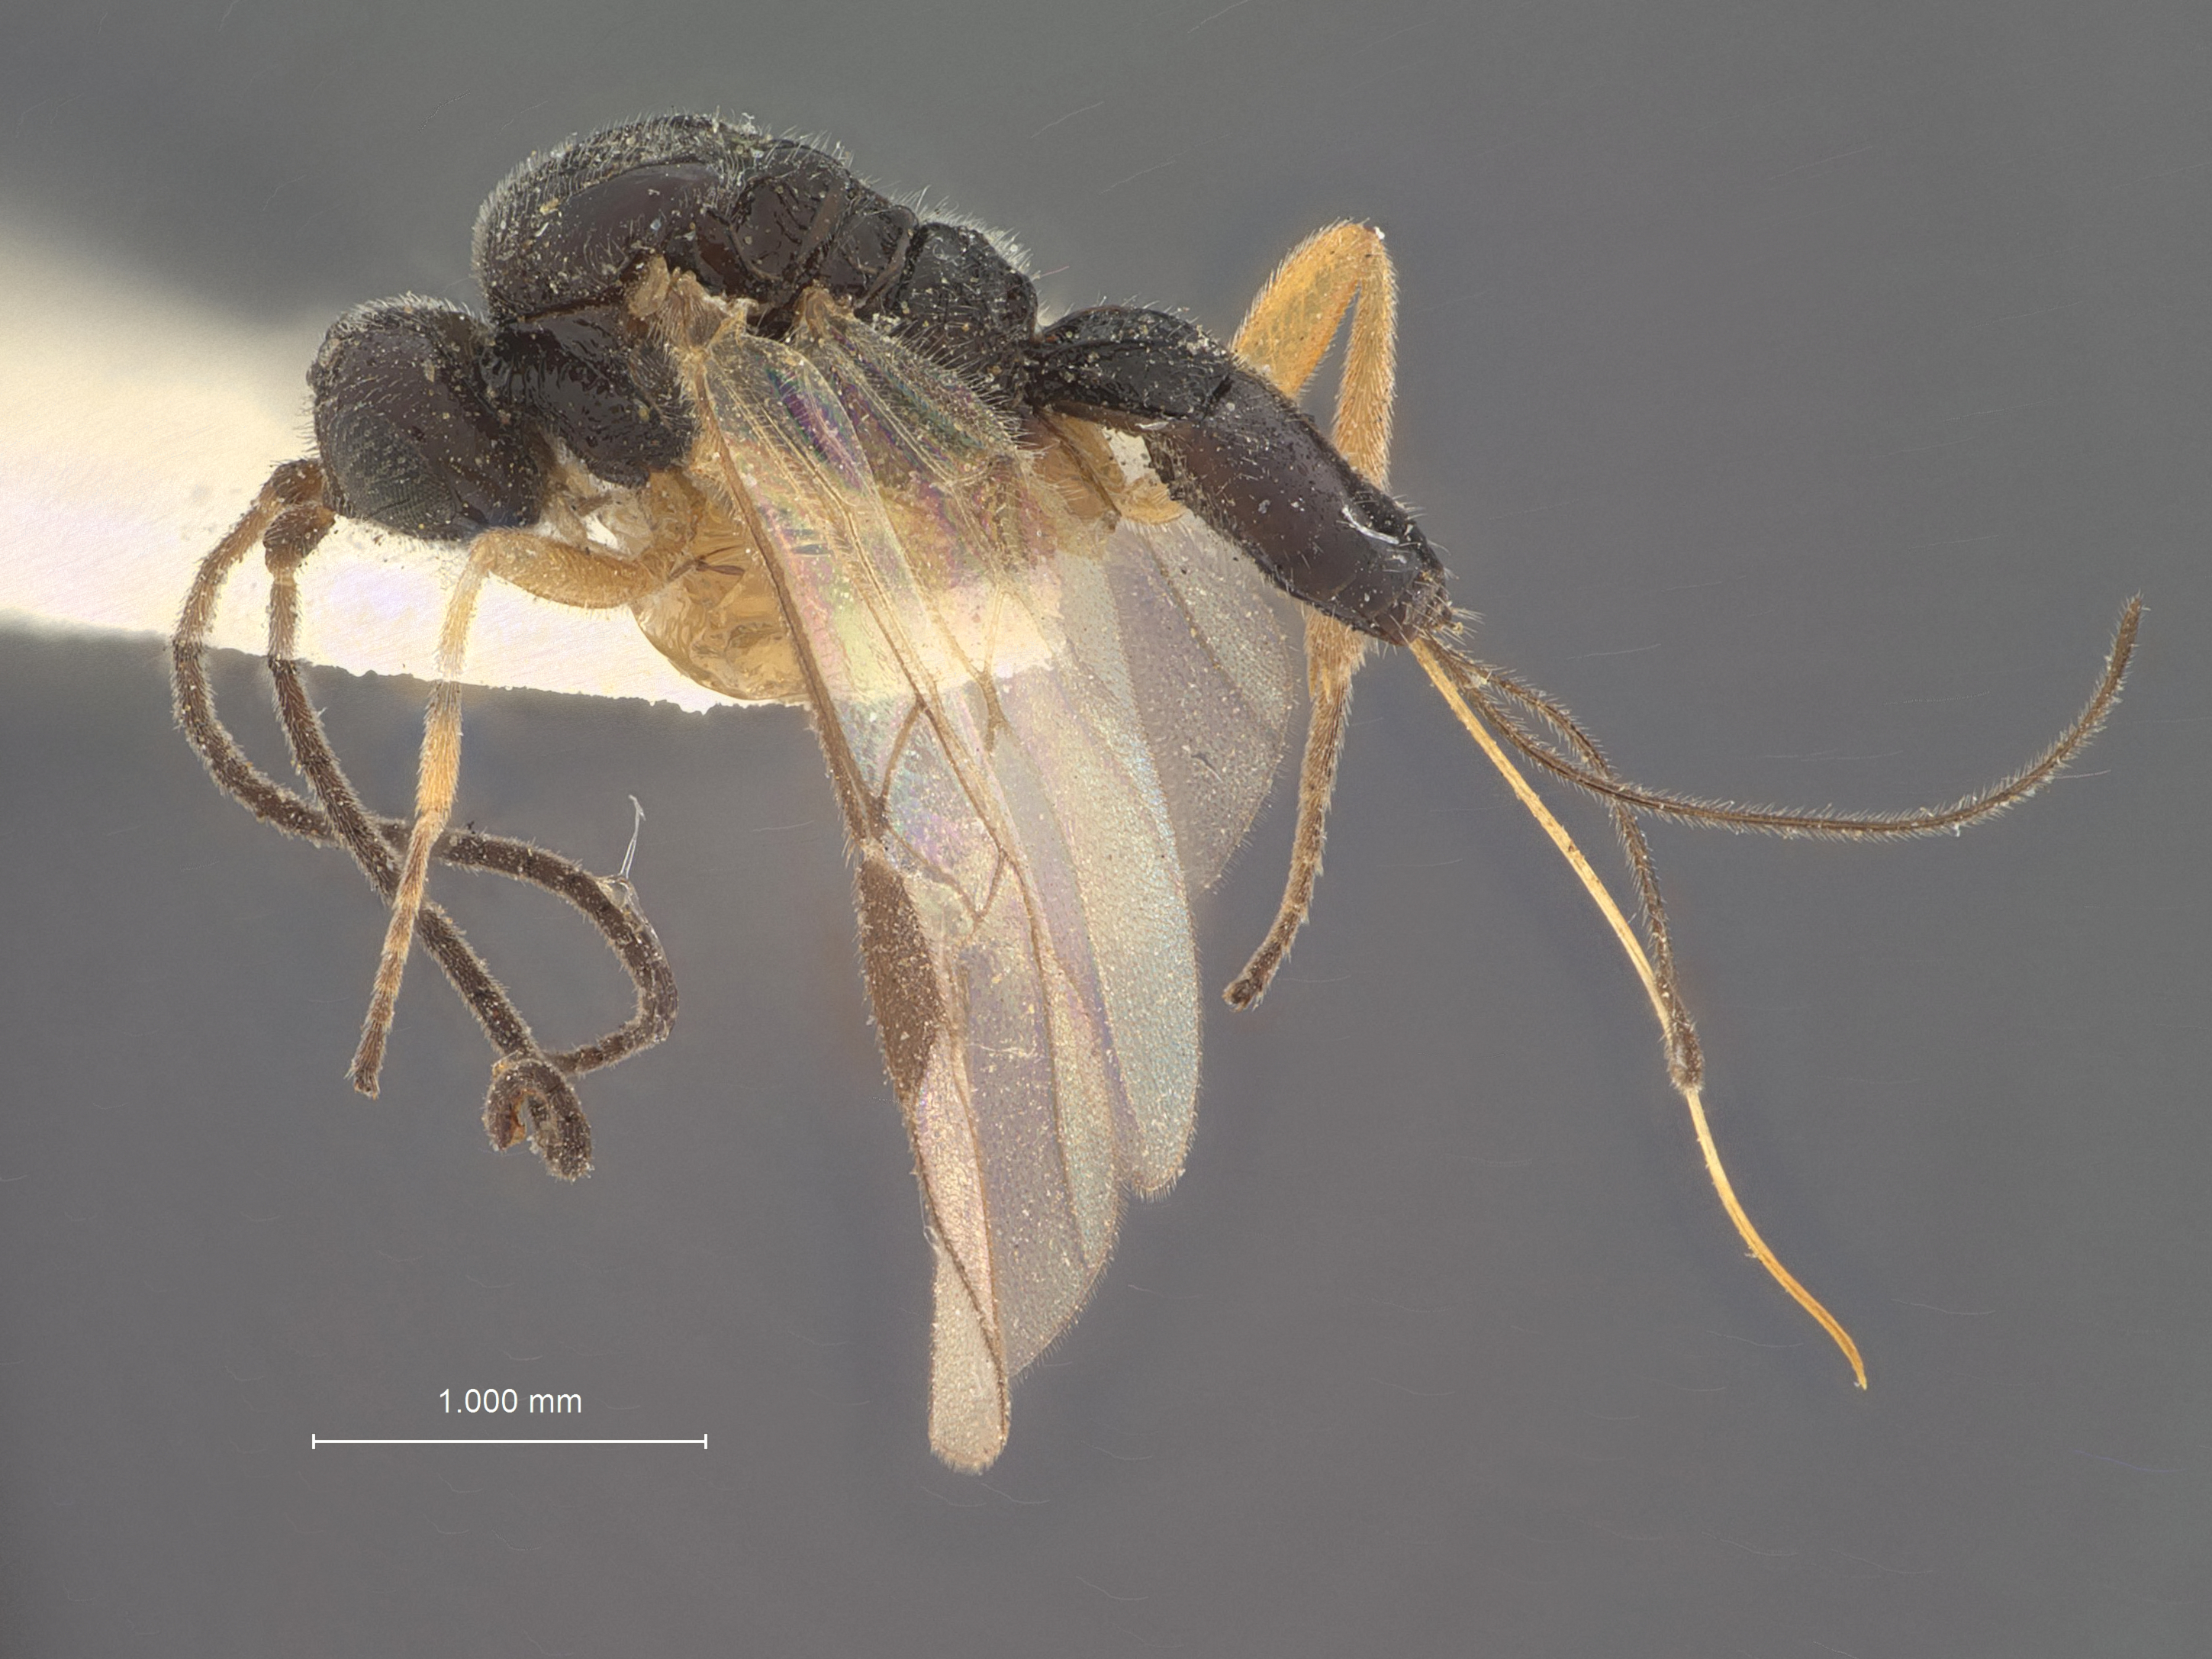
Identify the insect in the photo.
Eubadizon salicicola
